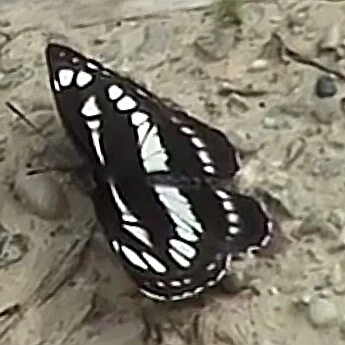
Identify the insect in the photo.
Neptis sappho
